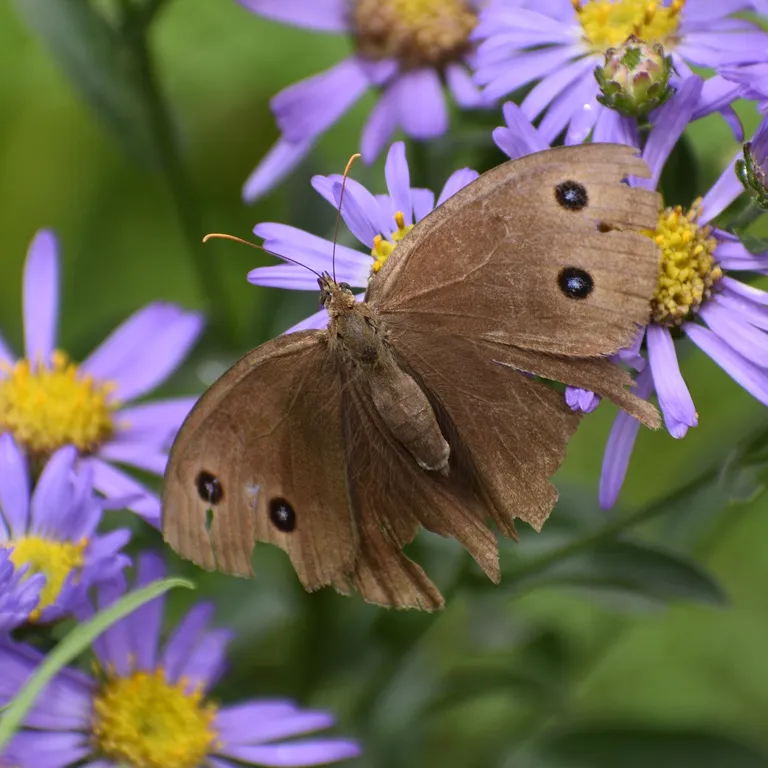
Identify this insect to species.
Minois dryas
